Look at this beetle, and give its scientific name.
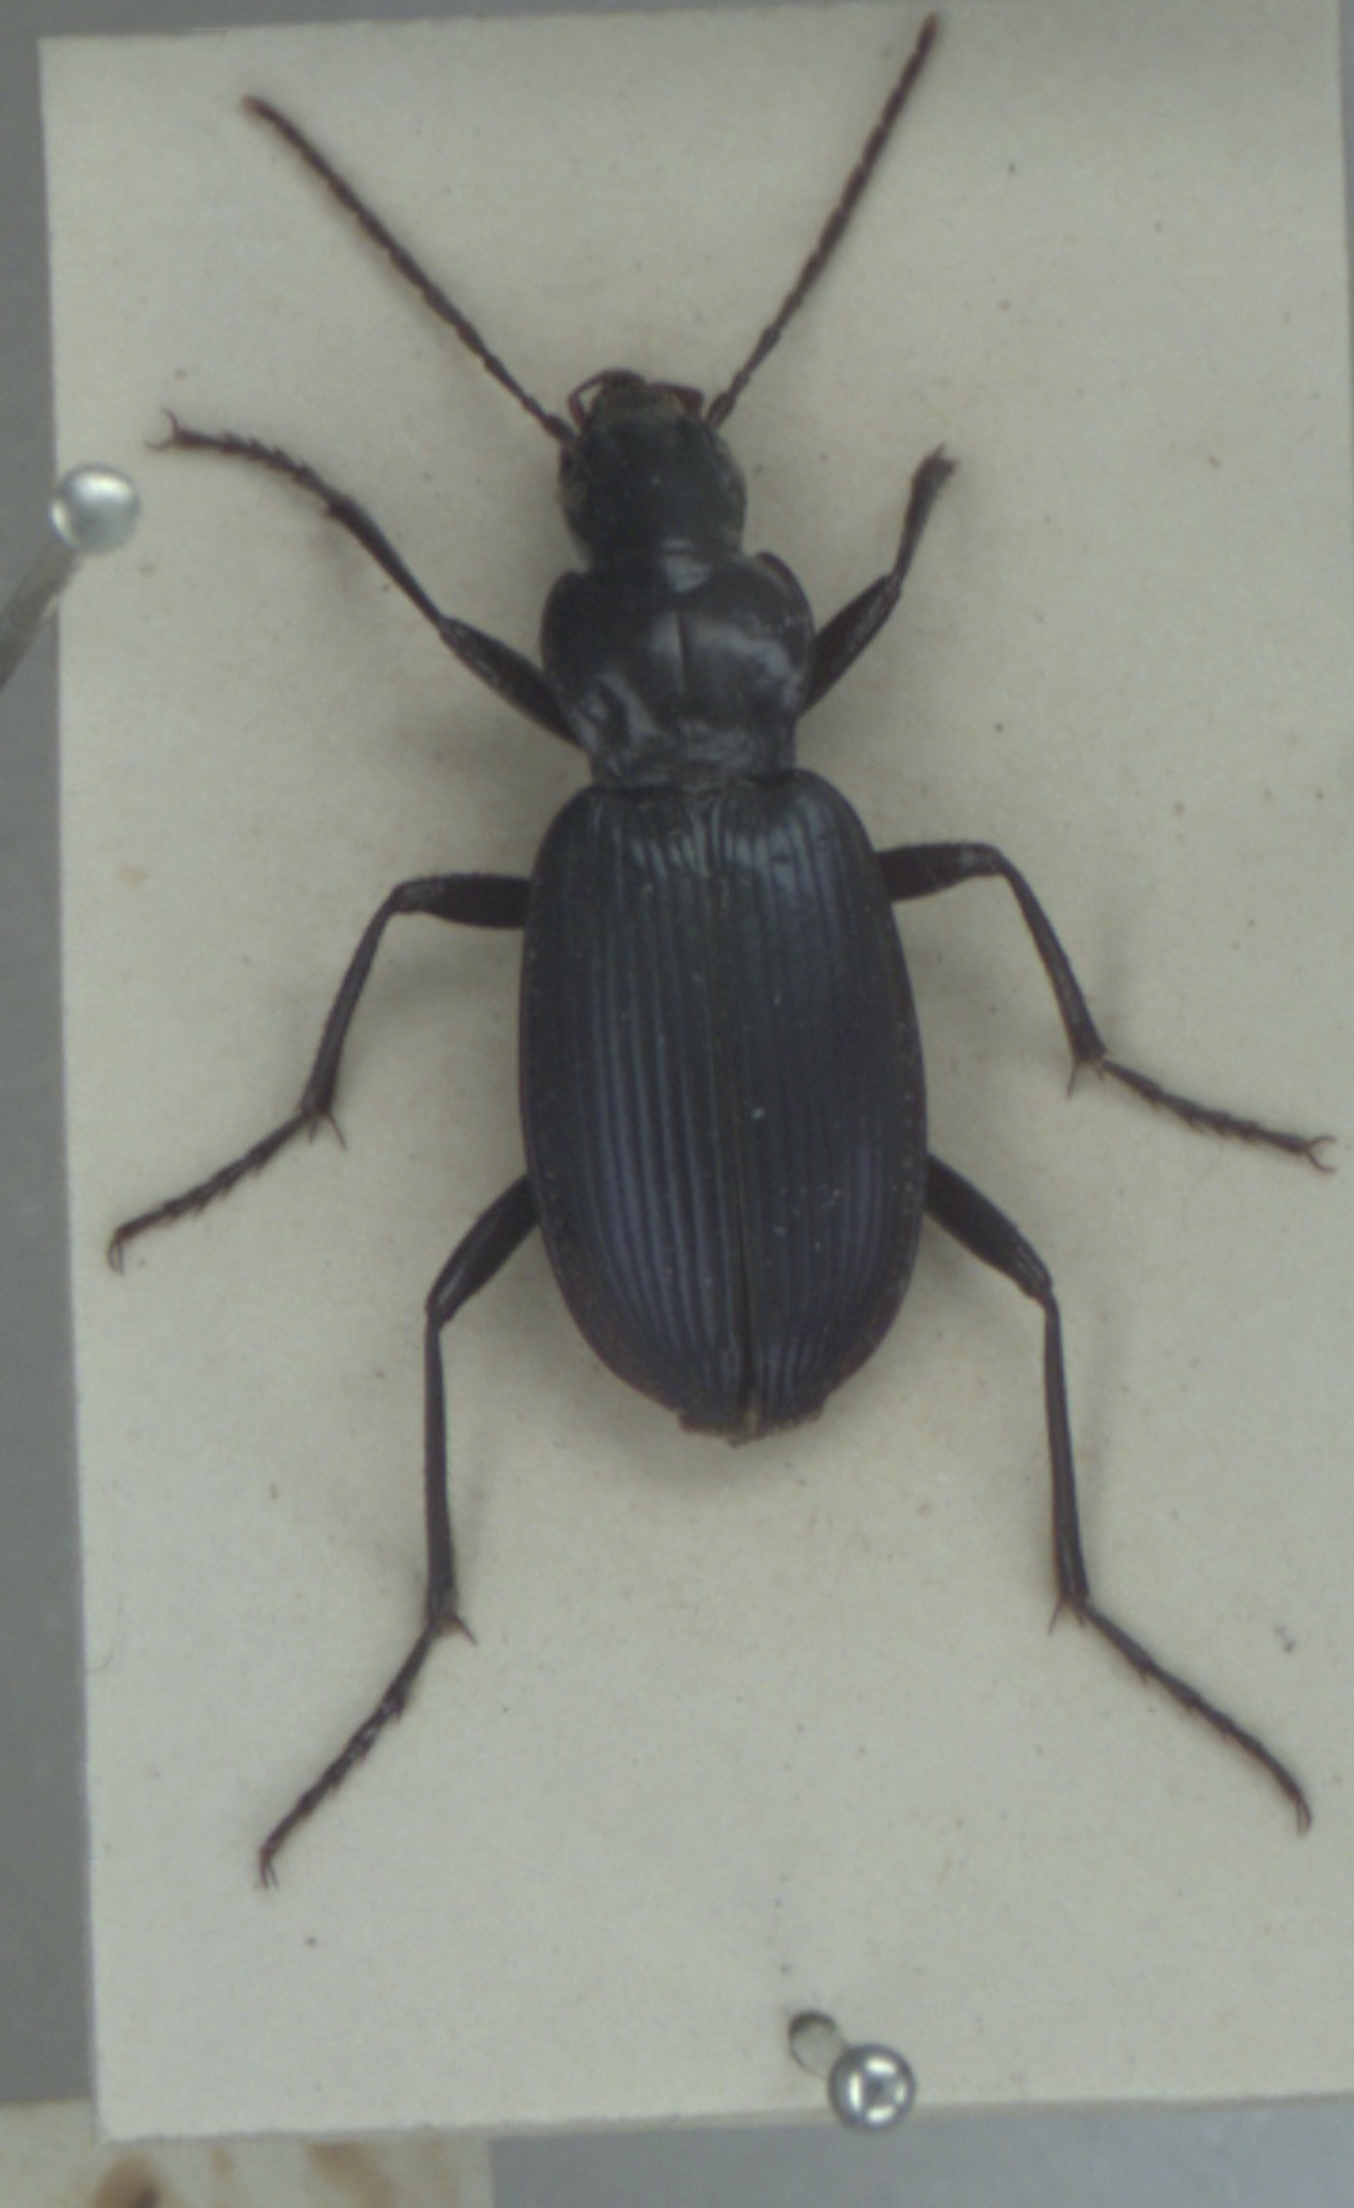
Laemostenus terricola
